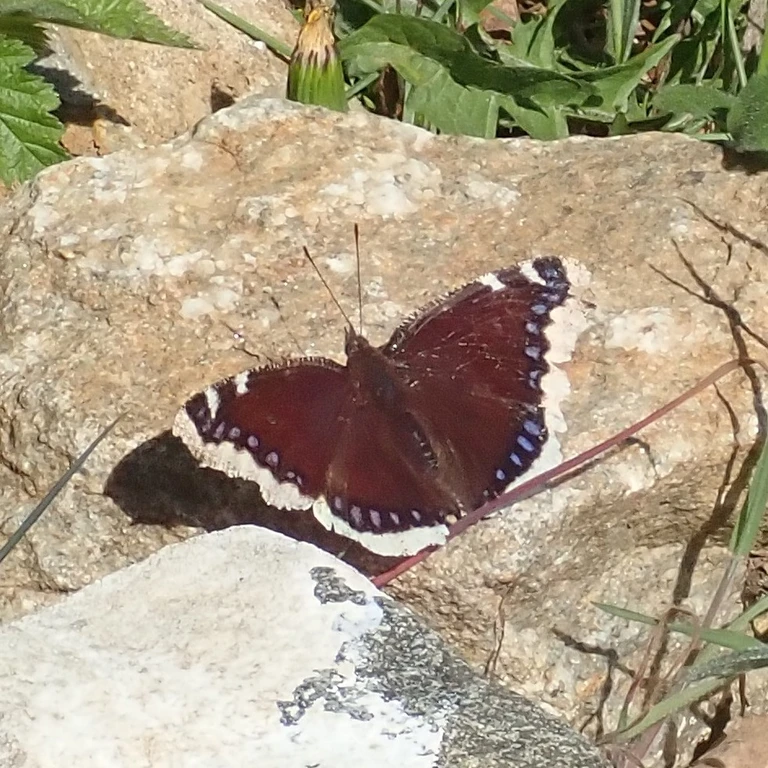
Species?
Nymphalis antiopa
